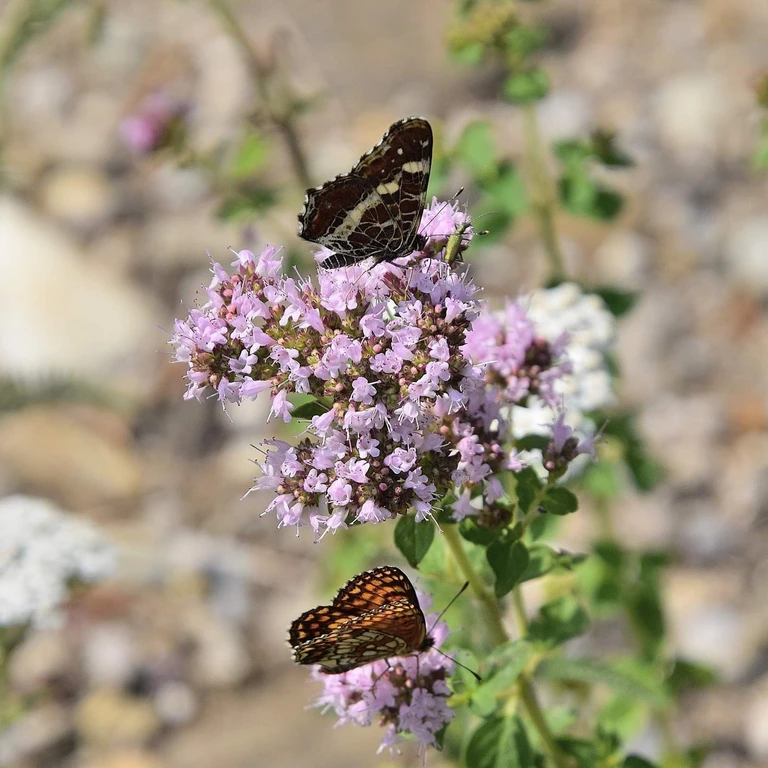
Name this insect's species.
Araschnia levana
